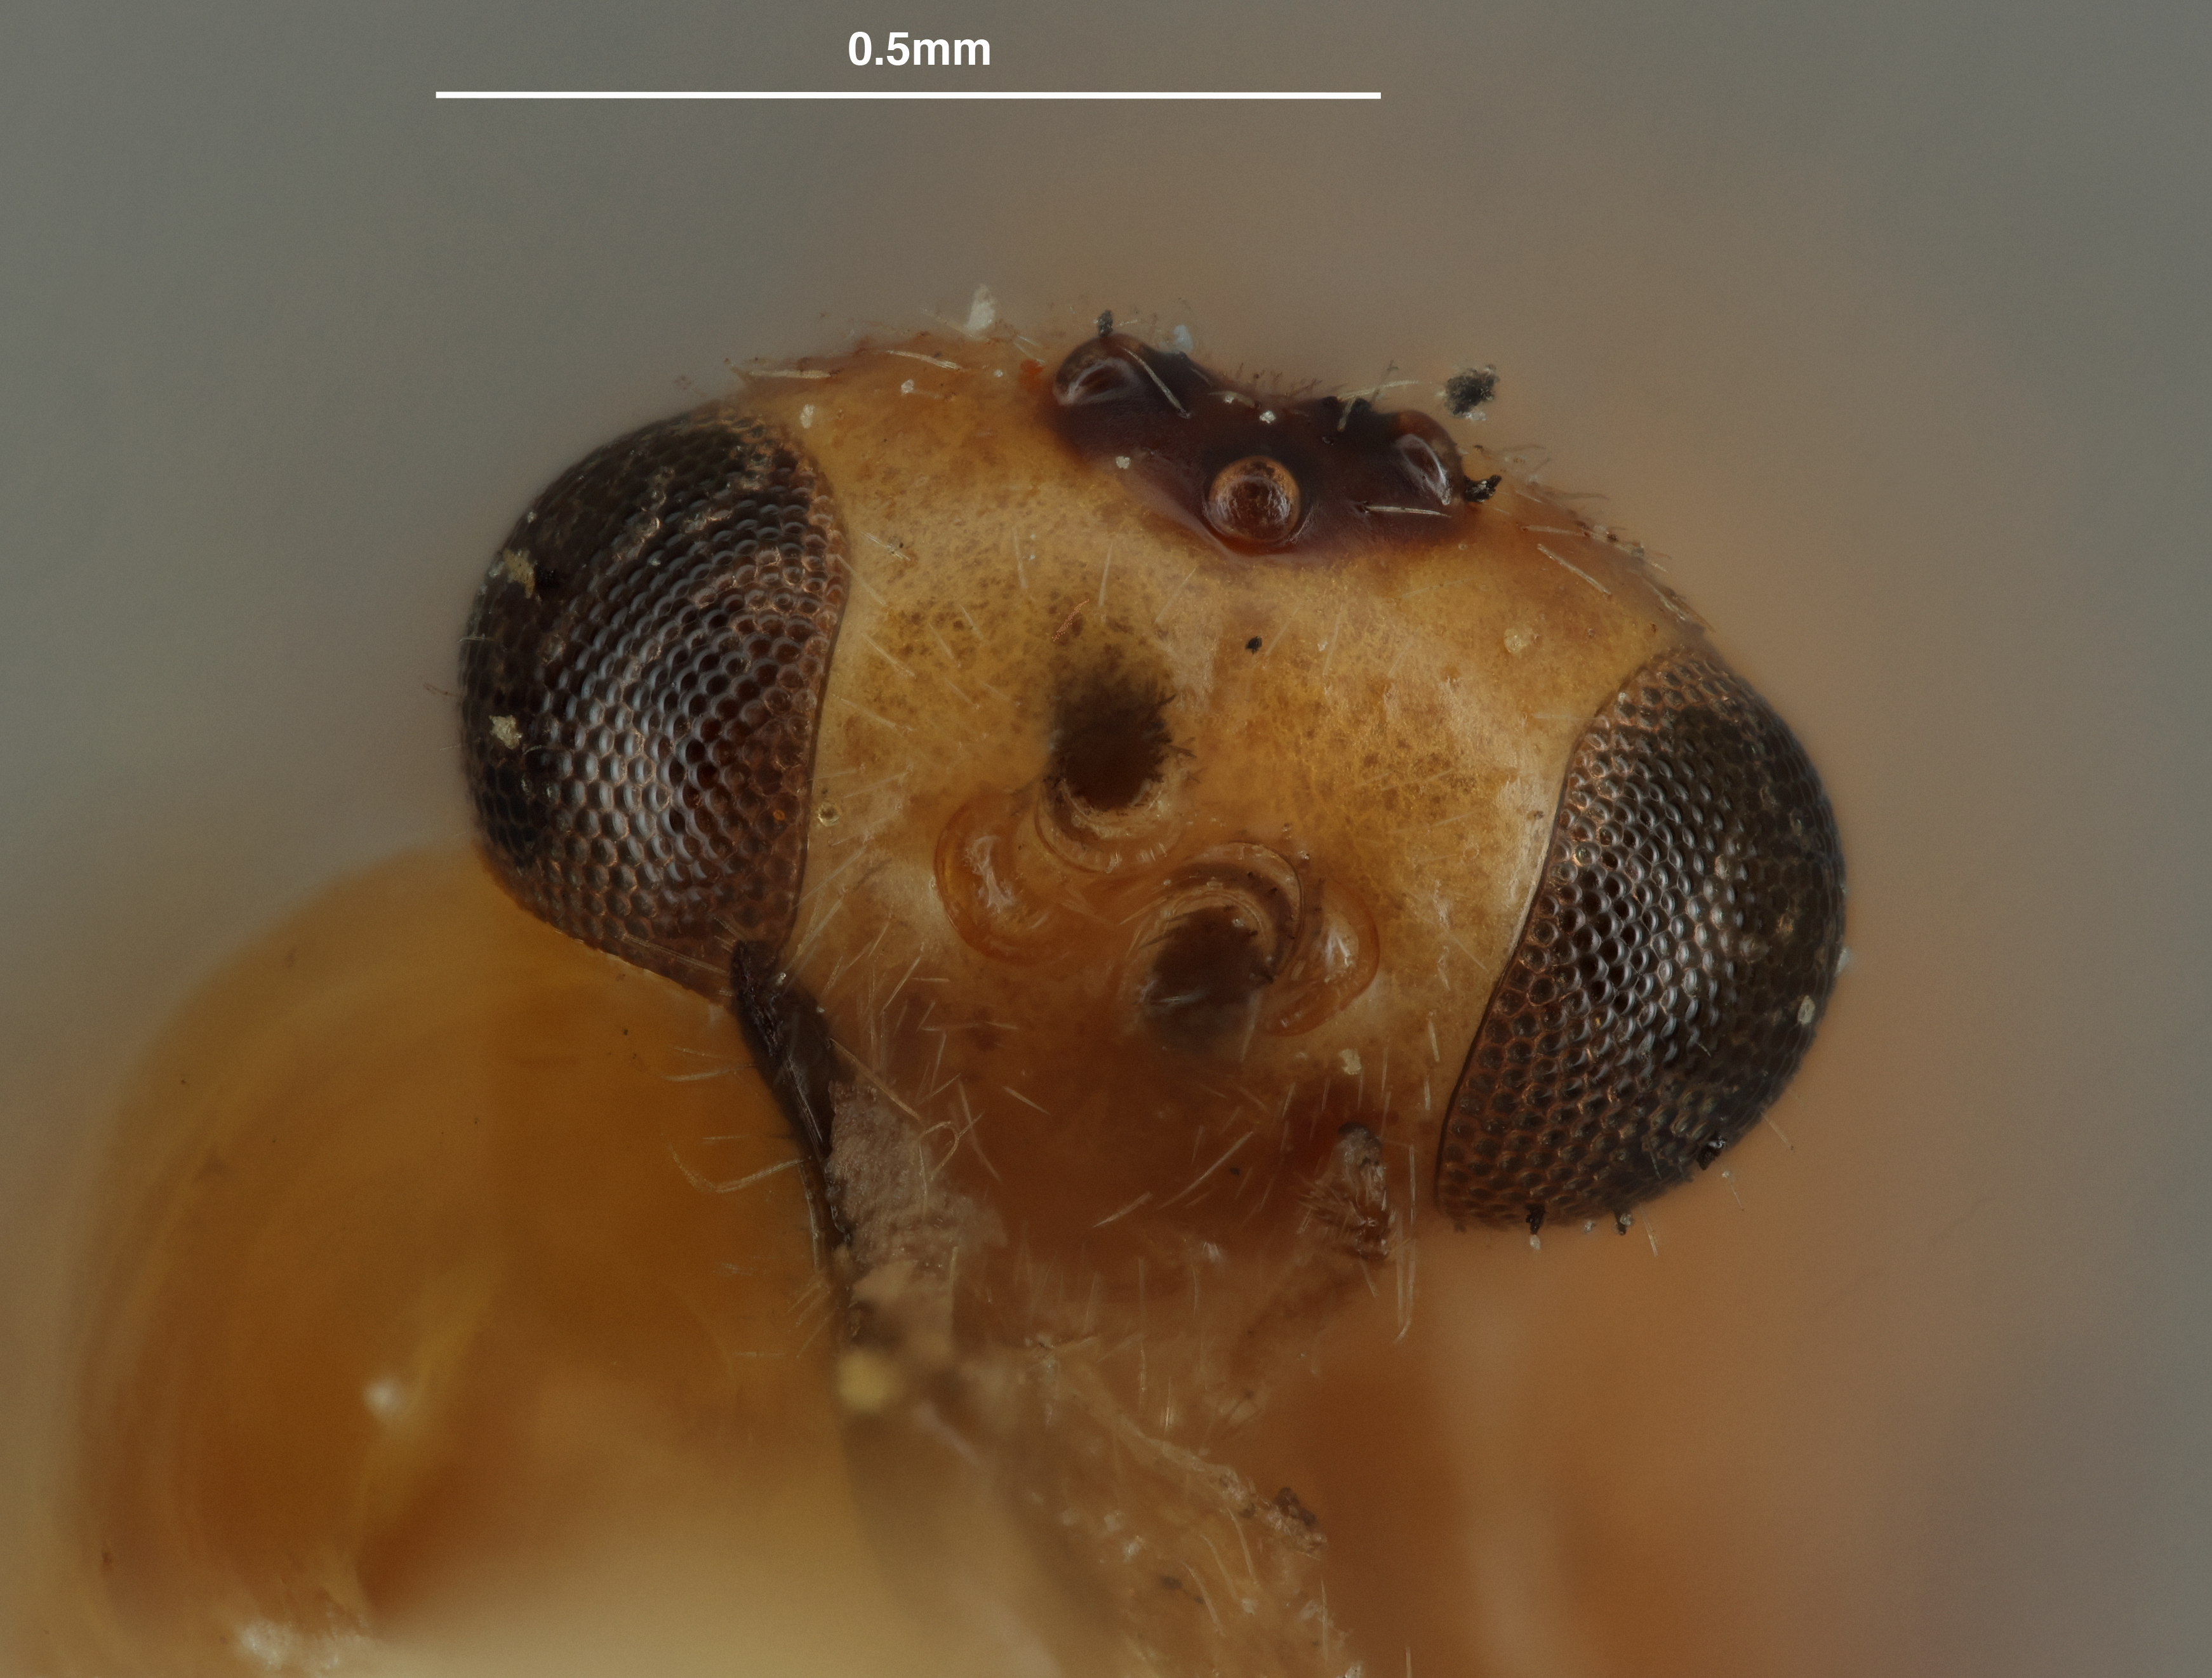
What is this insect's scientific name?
Aphidius gillettei
